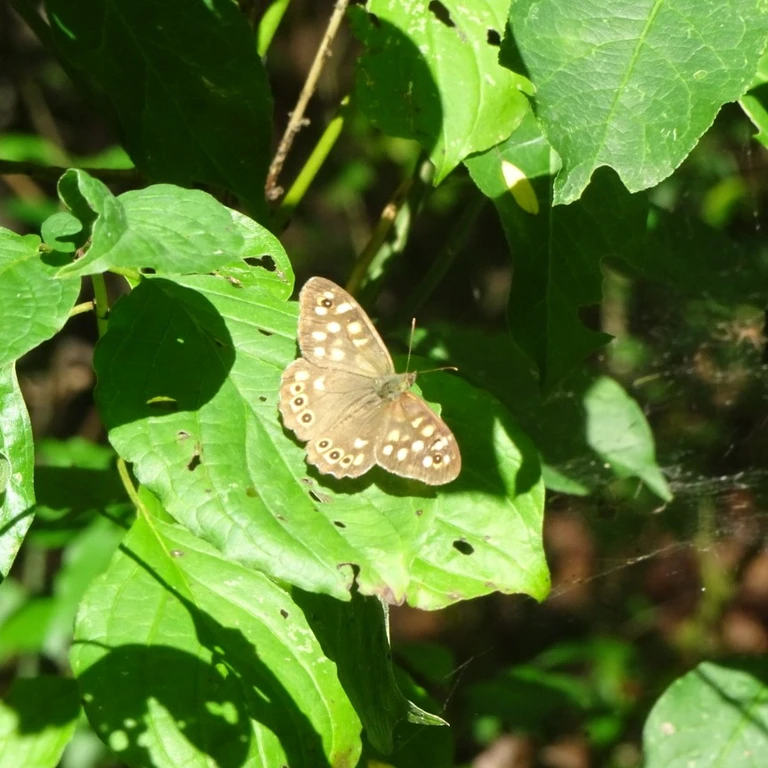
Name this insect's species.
Pararge aegeria
